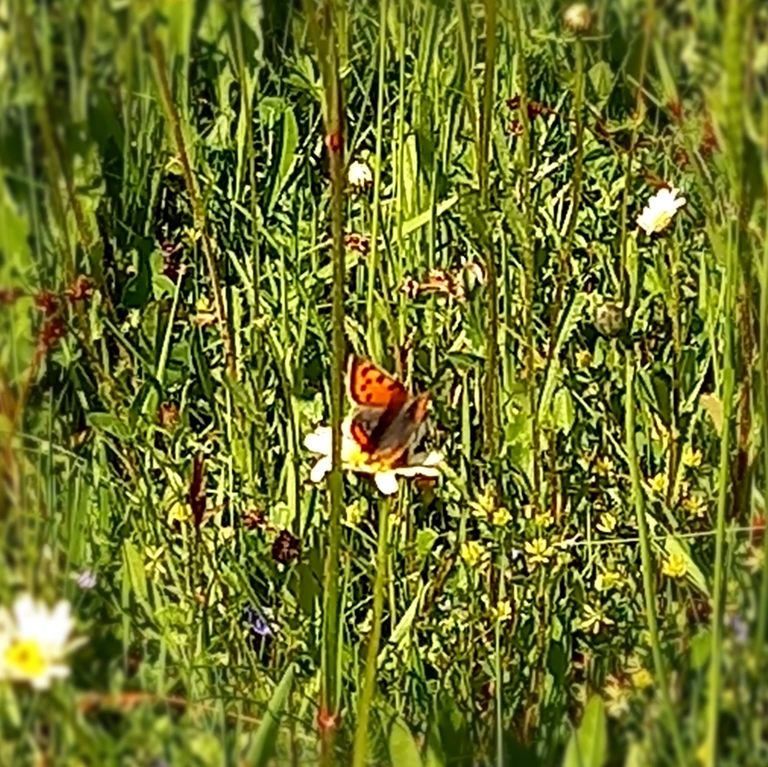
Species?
Lycaena phlaeas
